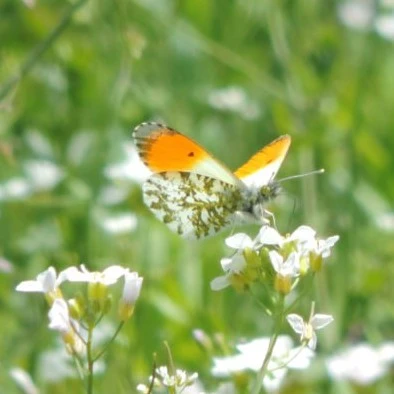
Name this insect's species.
Anthocharis cardamines
